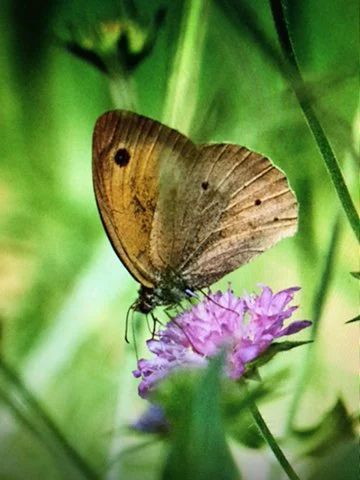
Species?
Maniola jurtina
